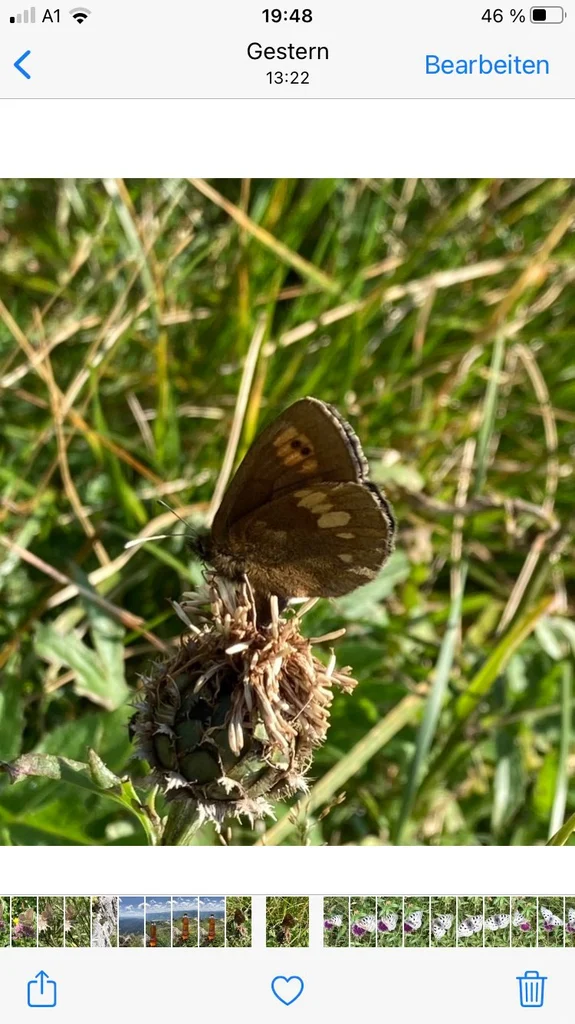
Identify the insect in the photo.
Erebia manto
